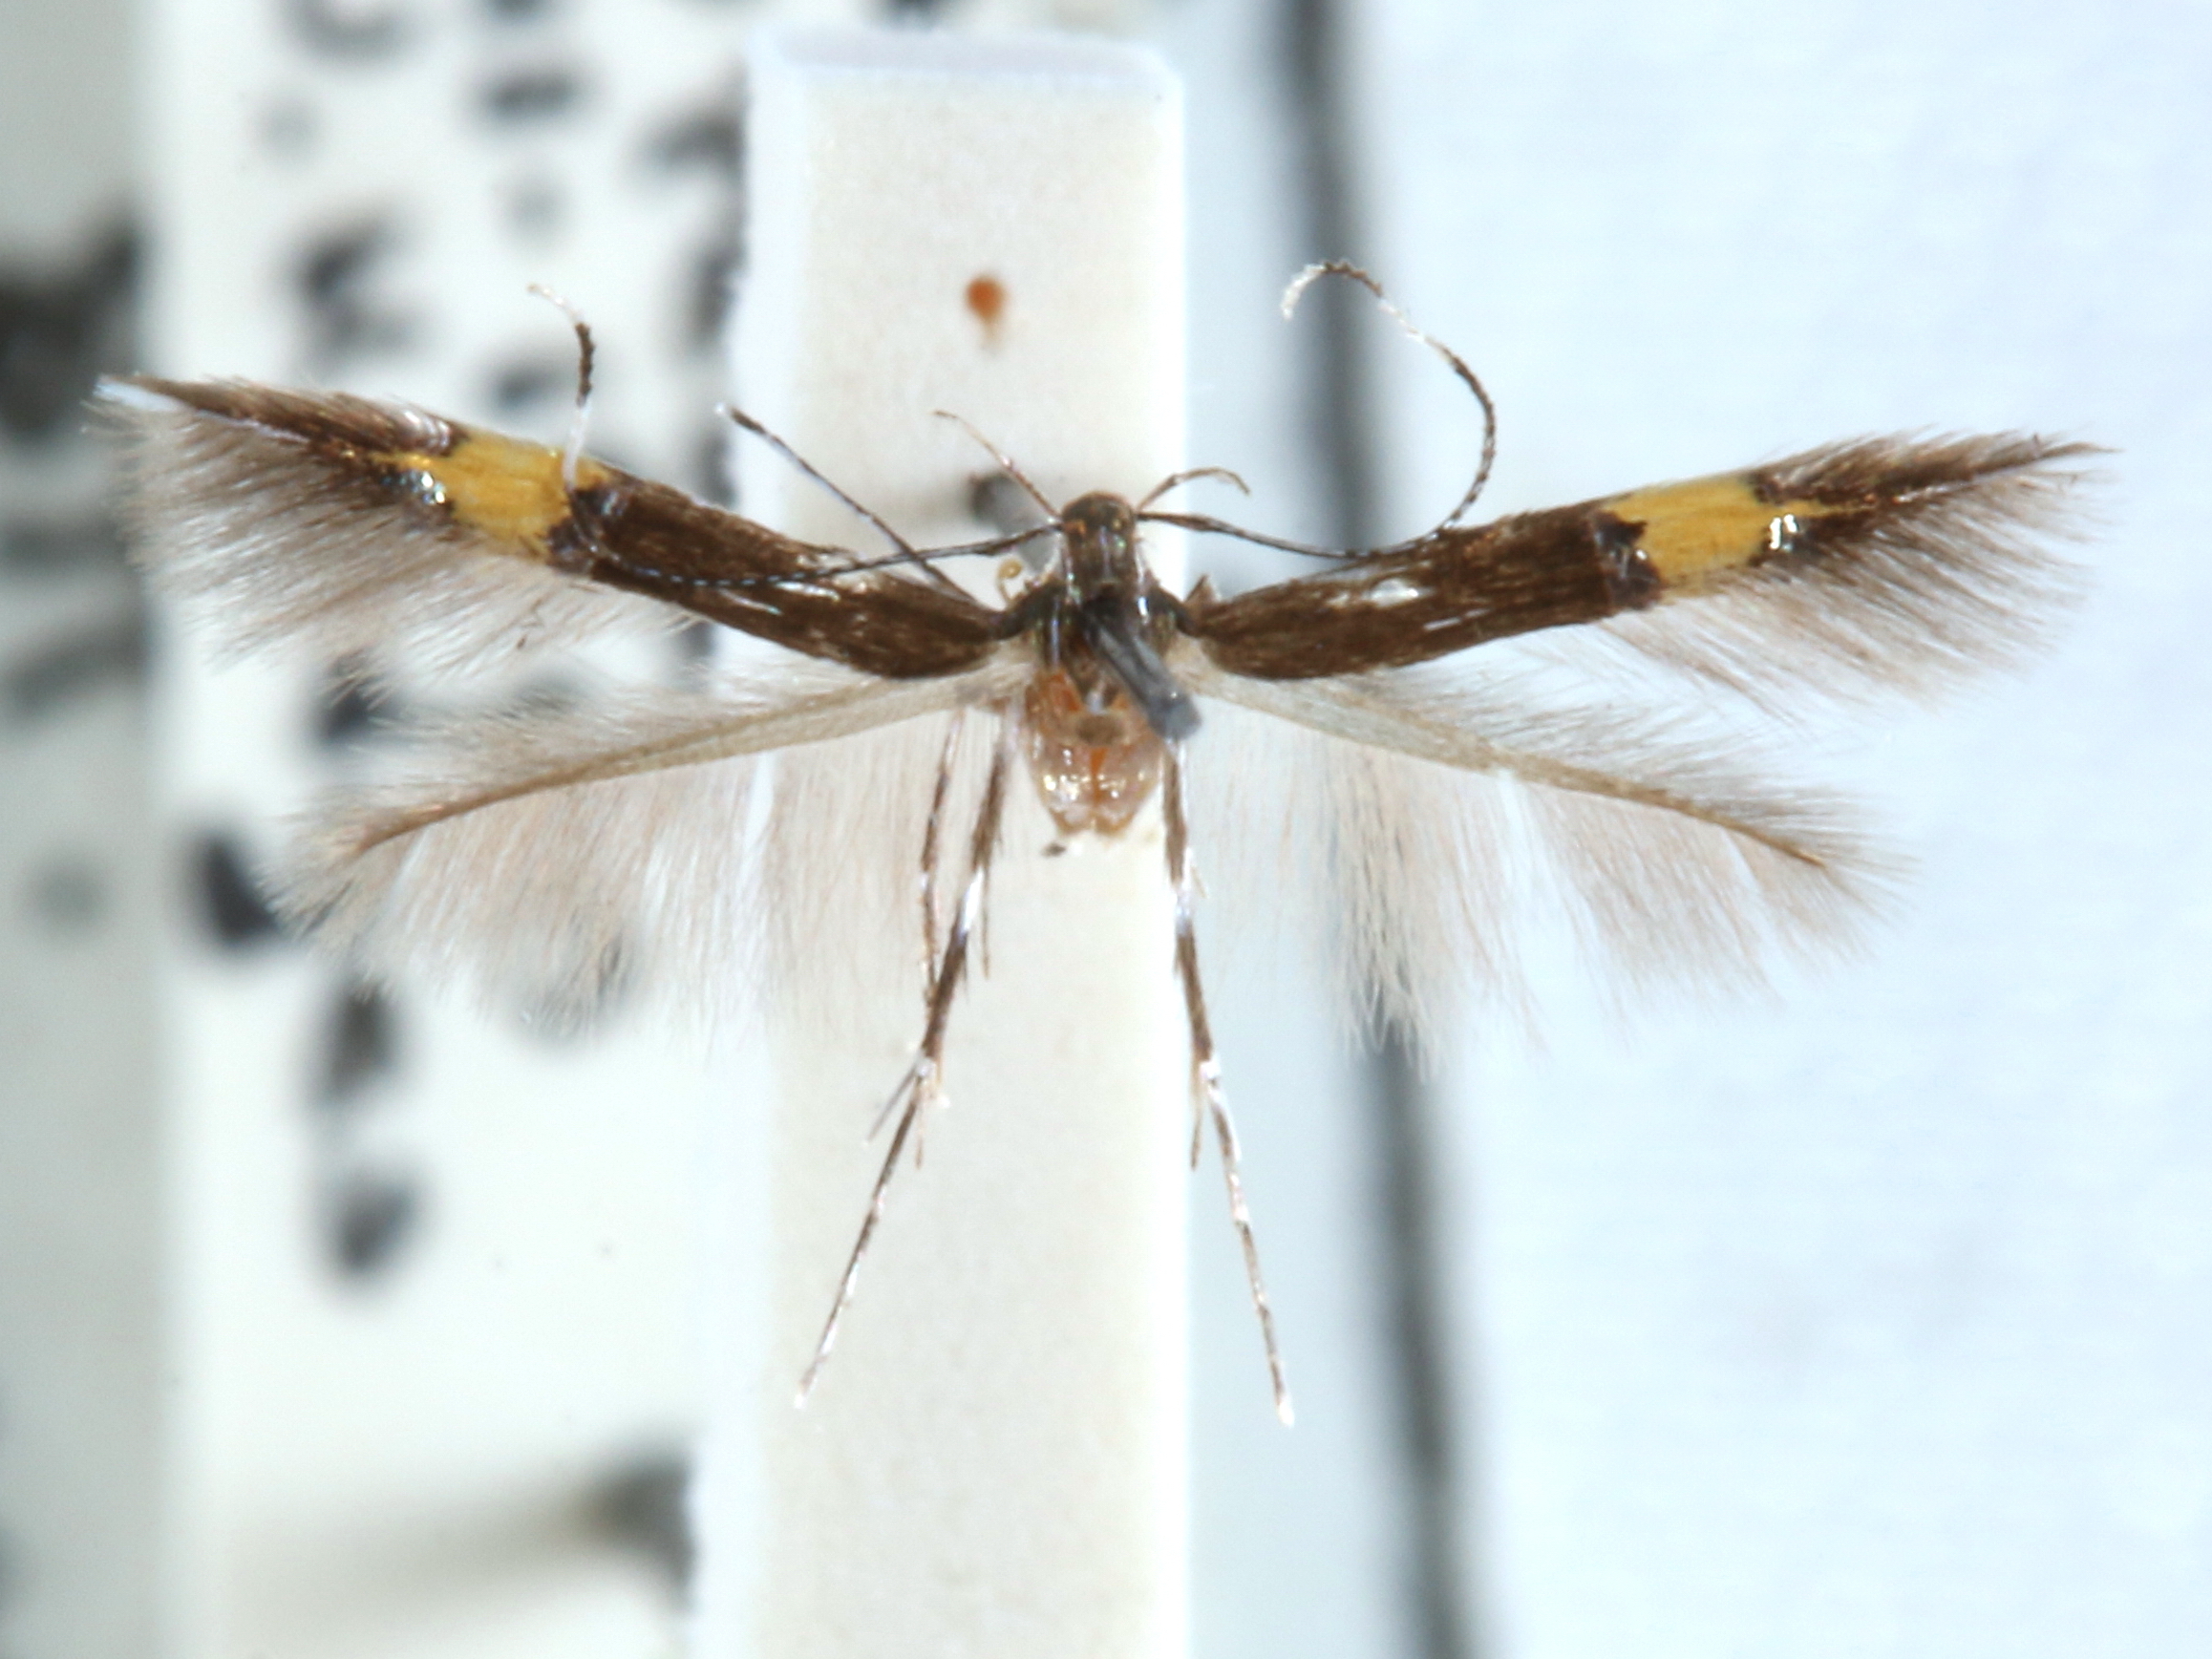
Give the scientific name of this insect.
Cosmopterix clemensella
